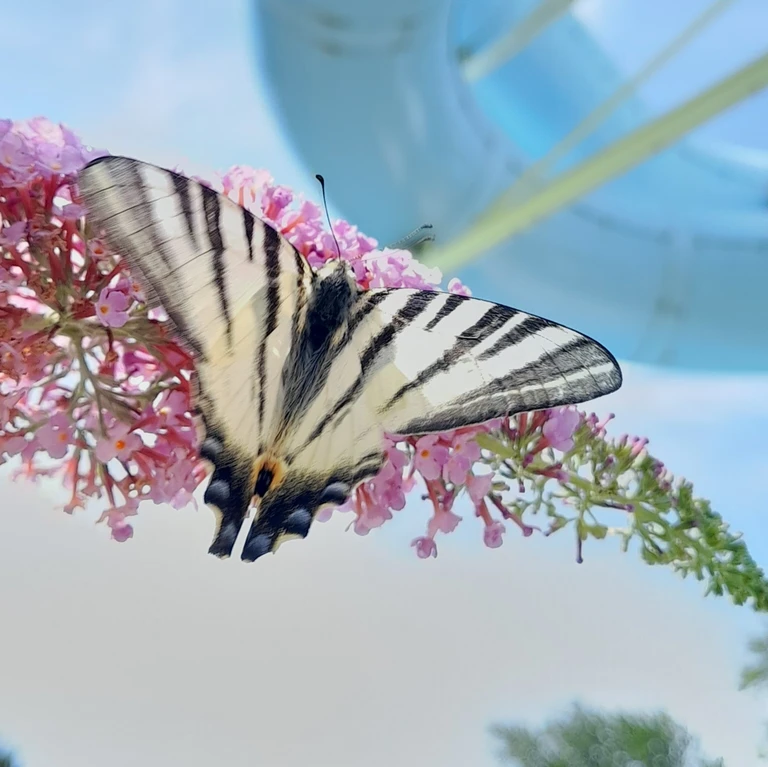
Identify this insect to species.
Iphiclides podalirius
